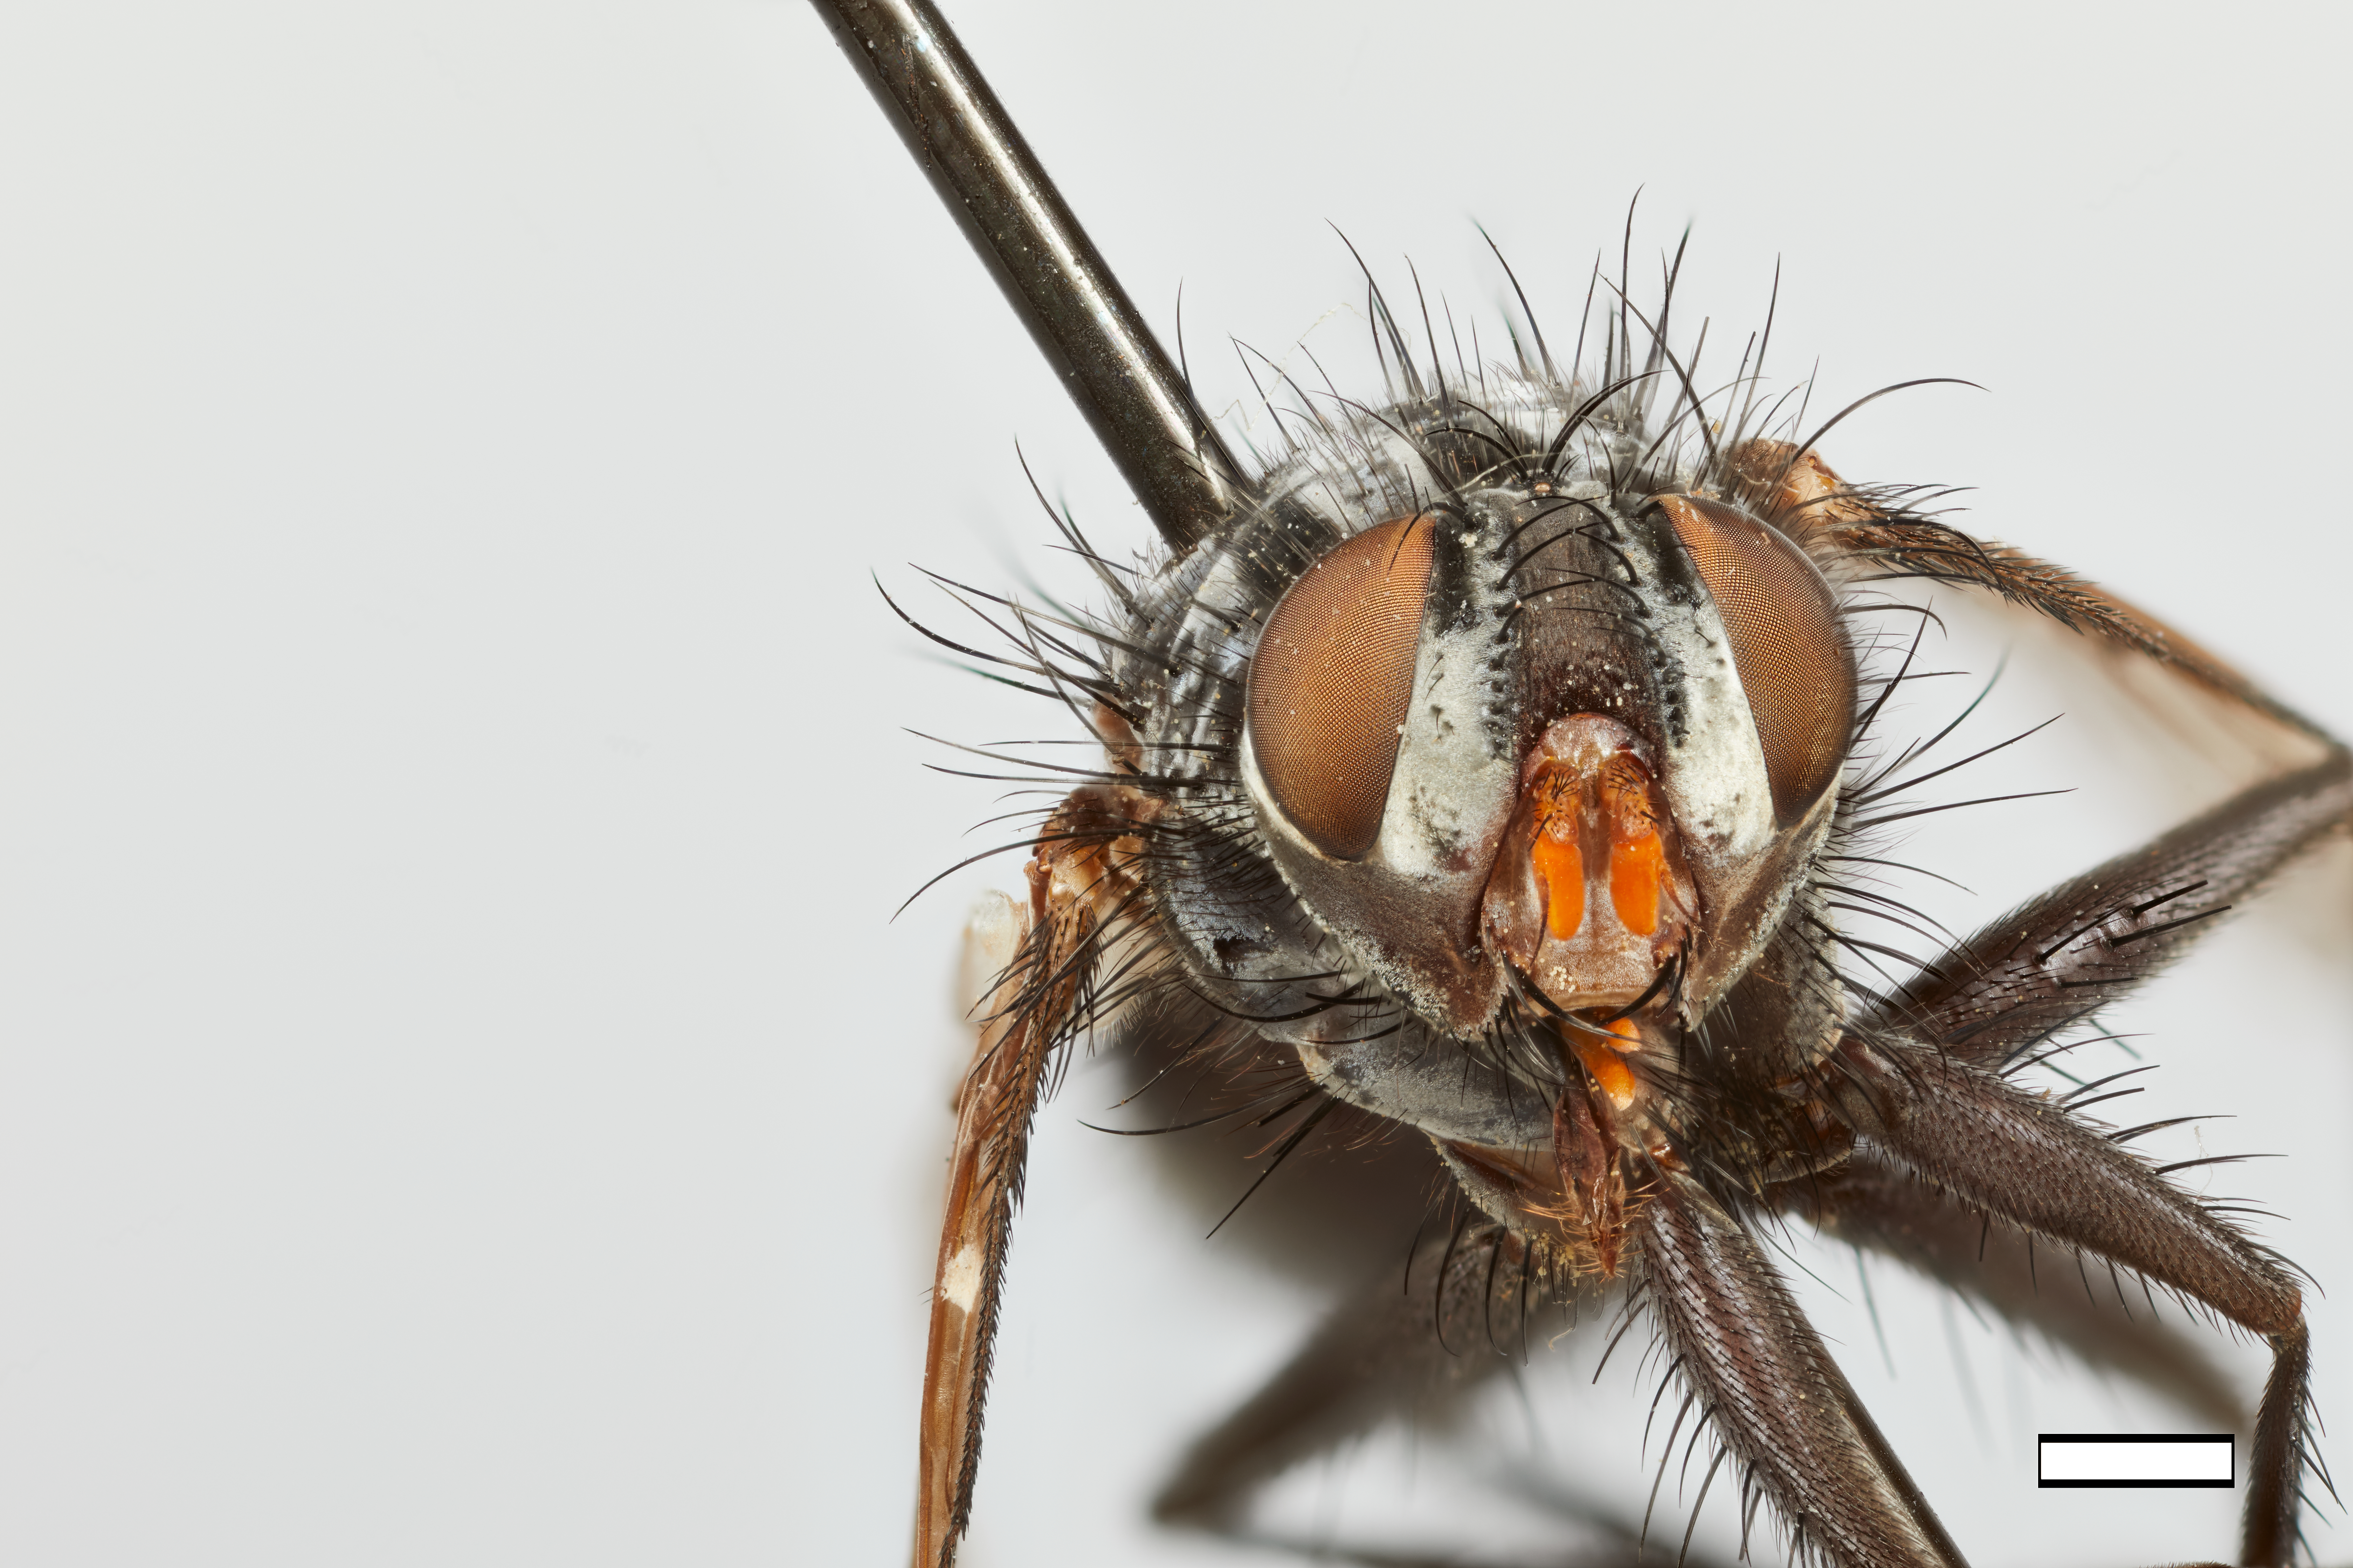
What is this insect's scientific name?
Ochrocera vaginalis
